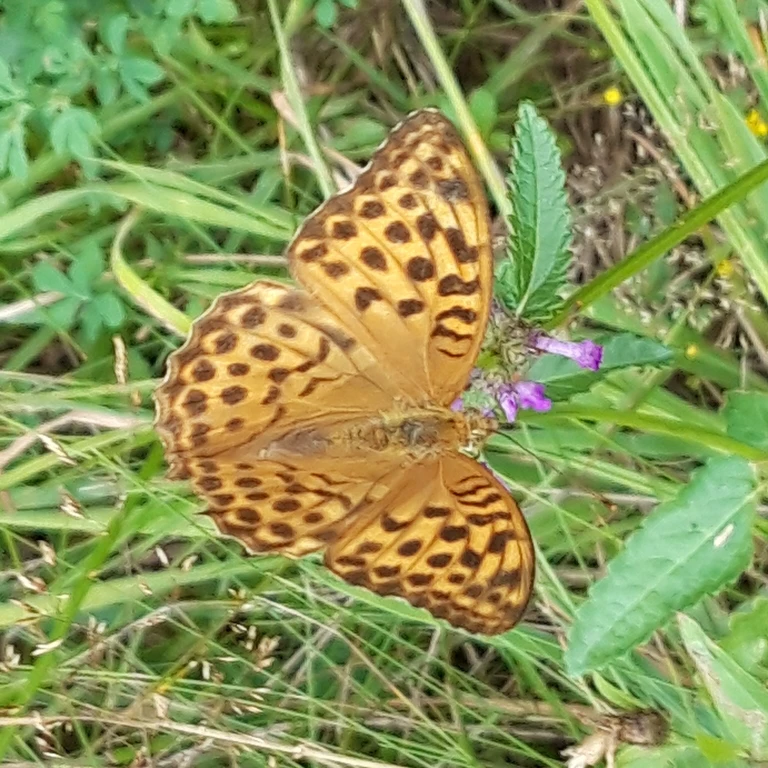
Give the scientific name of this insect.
Argynnis paphia
